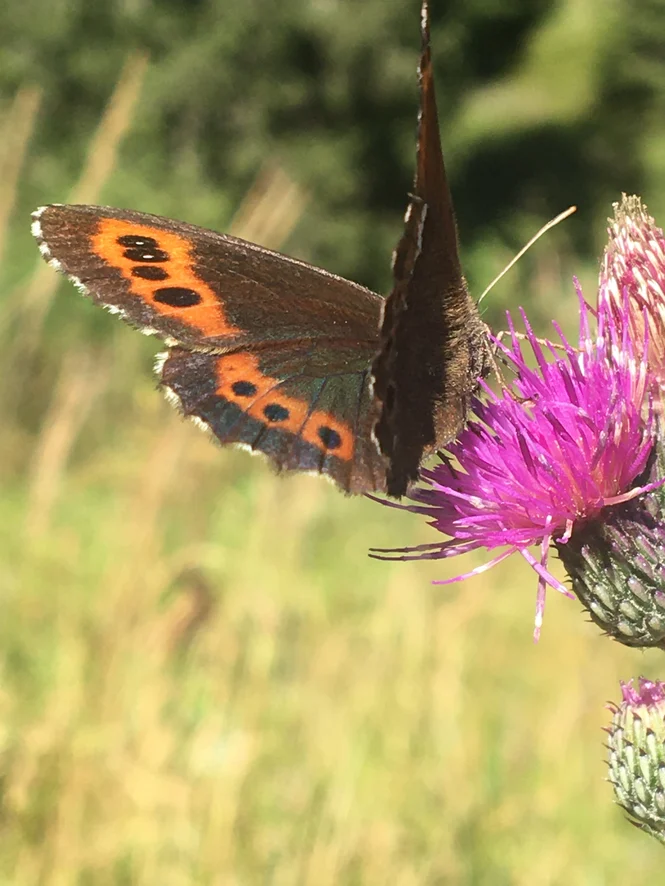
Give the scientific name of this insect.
Erebia ligea
